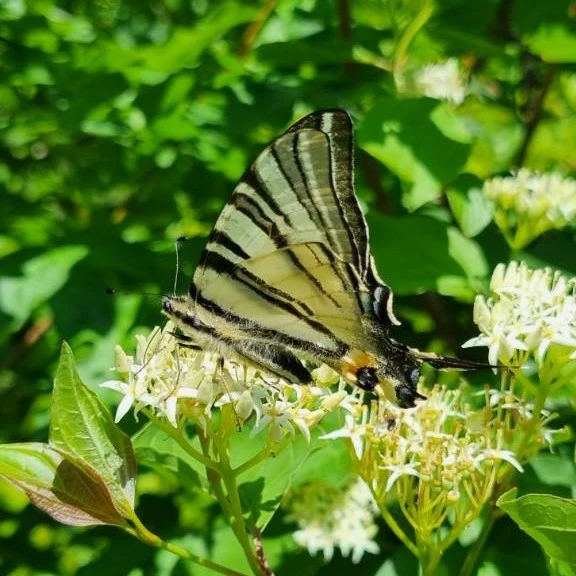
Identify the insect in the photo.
Iphiclides podalirius
